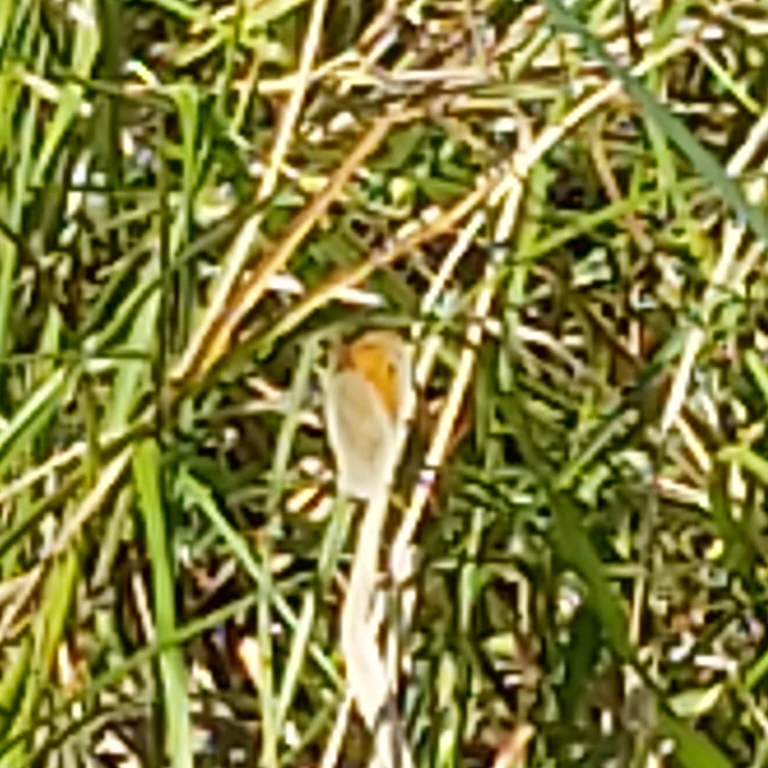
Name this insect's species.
Coenonympha pamphilus
